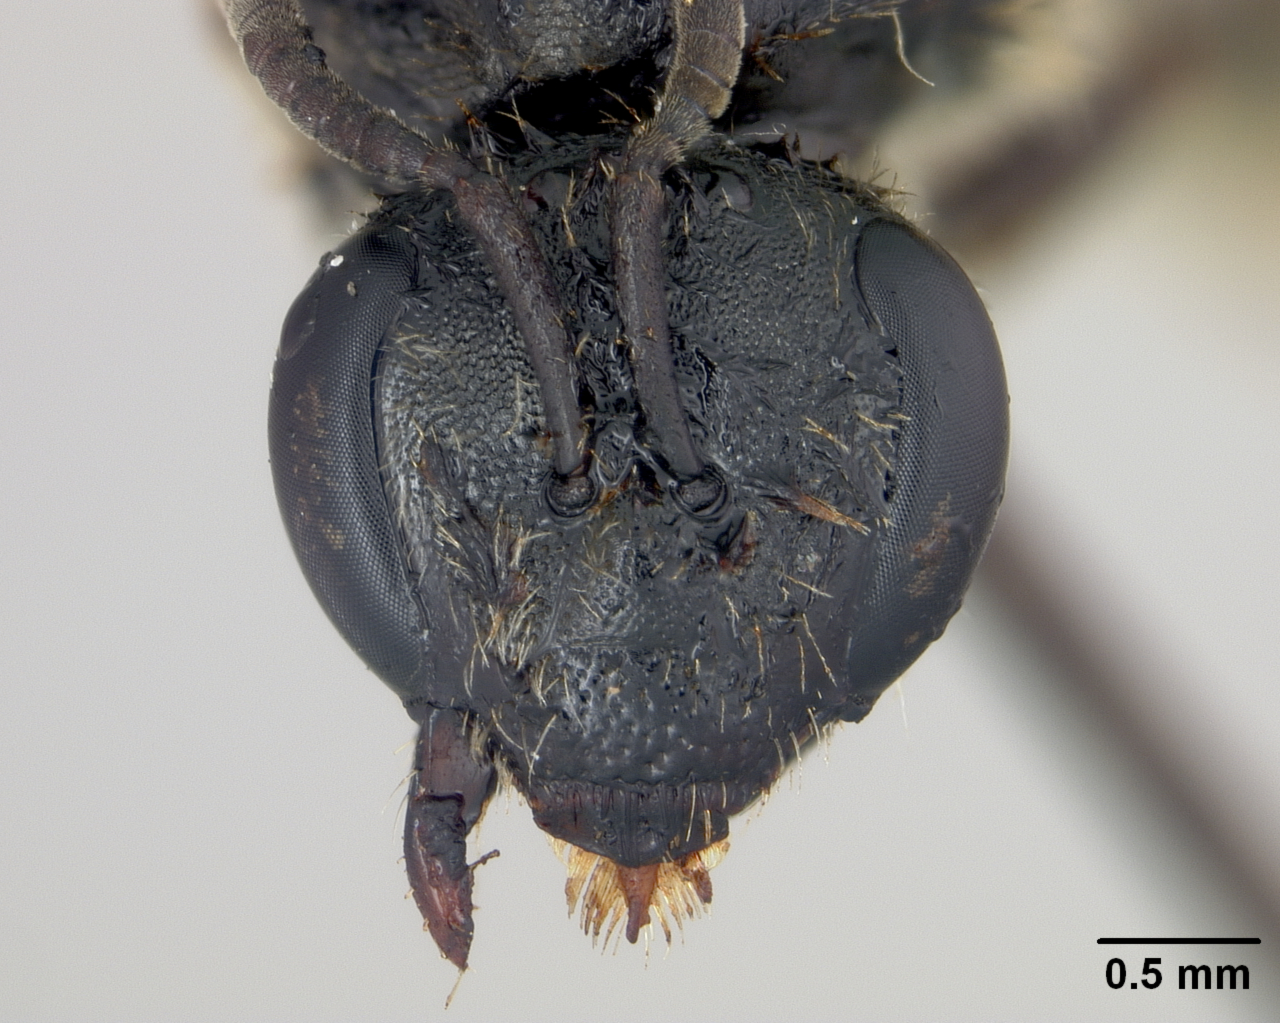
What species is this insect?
Halictus moltrechti
